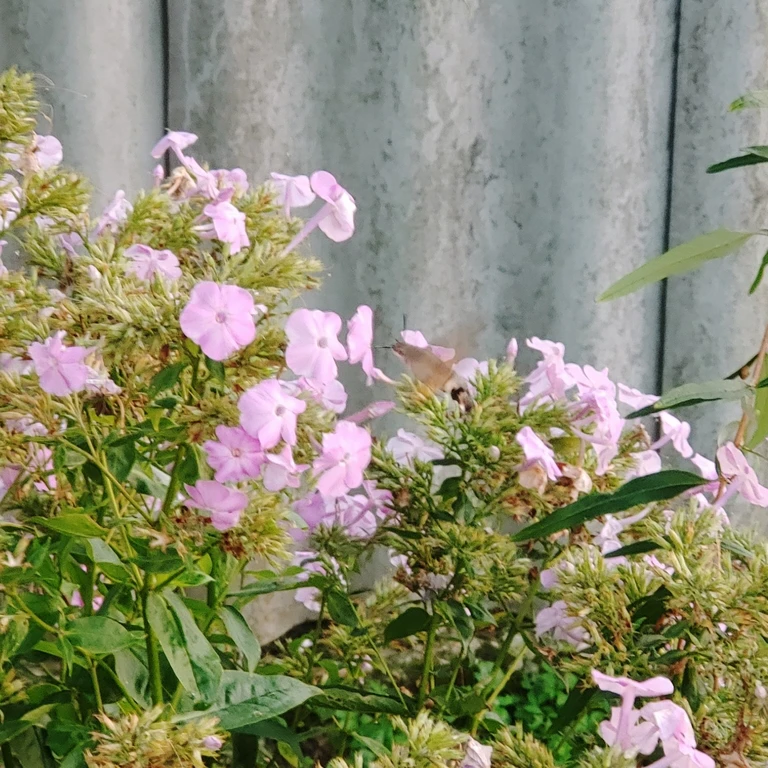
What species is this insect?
Macroglossum stellatarum
